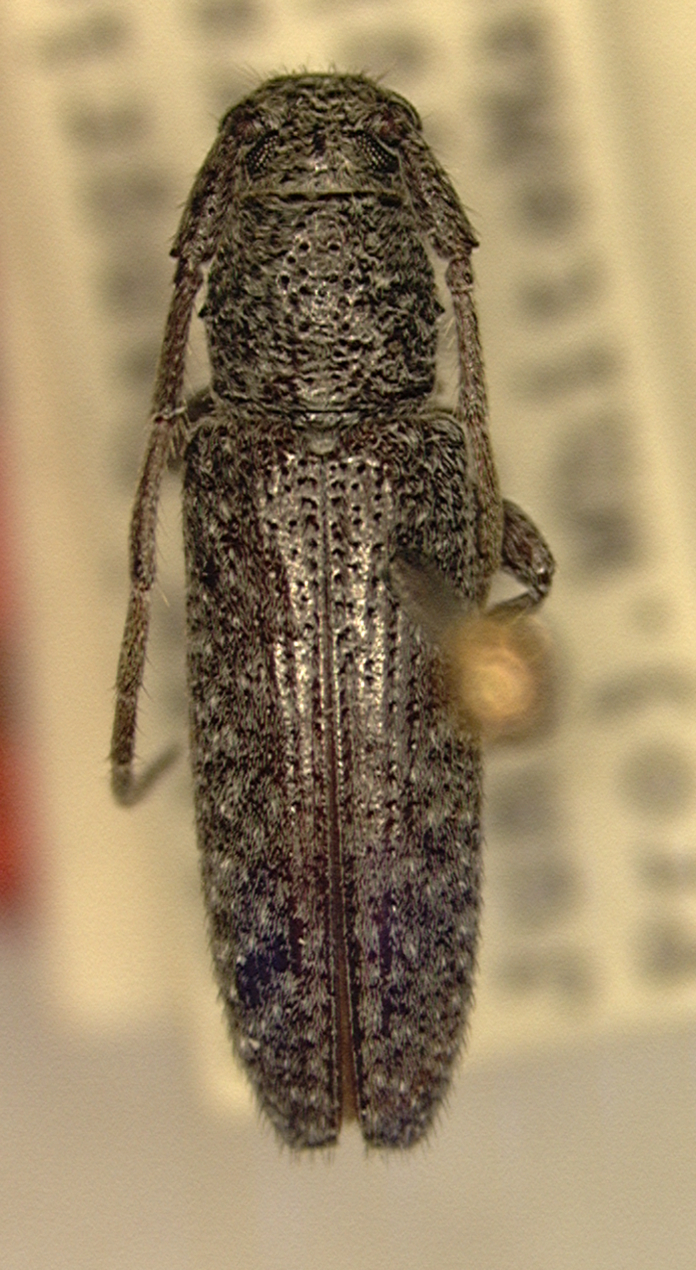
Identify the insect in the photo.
Ataxia cayensis
